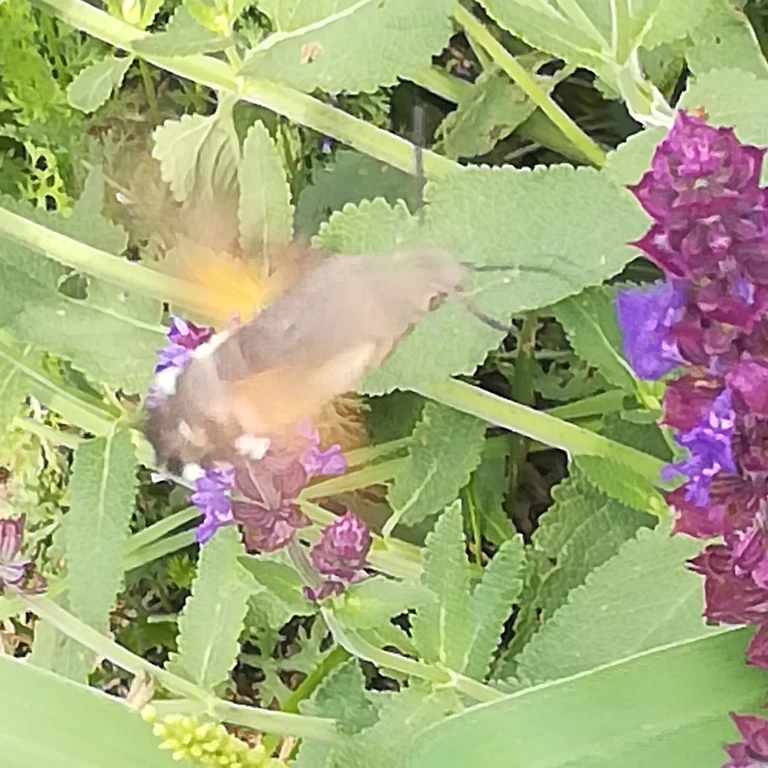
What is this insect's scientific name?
Macroglossum stellatarum
